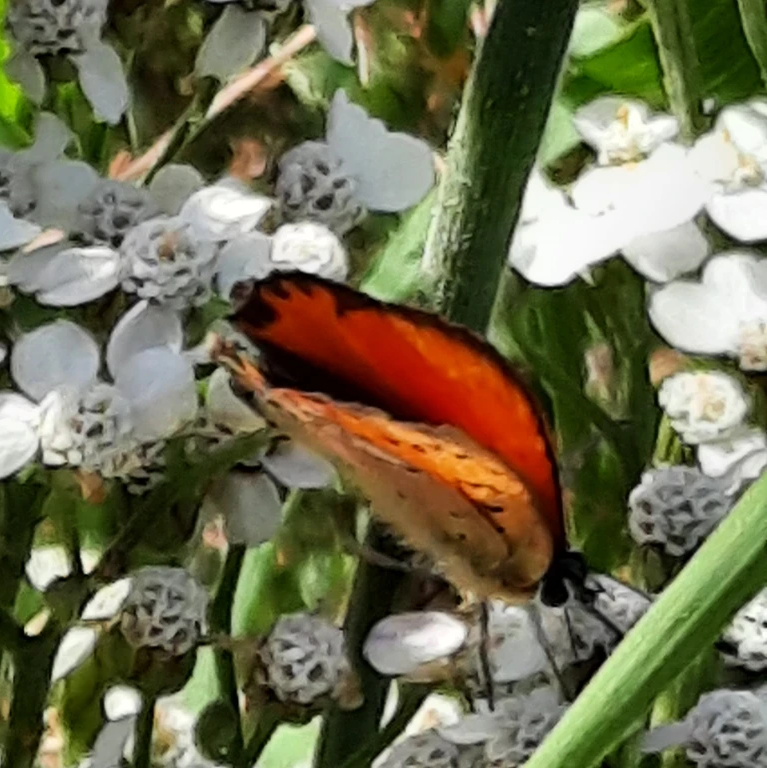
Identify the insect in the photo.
Lycaena virgaureae
